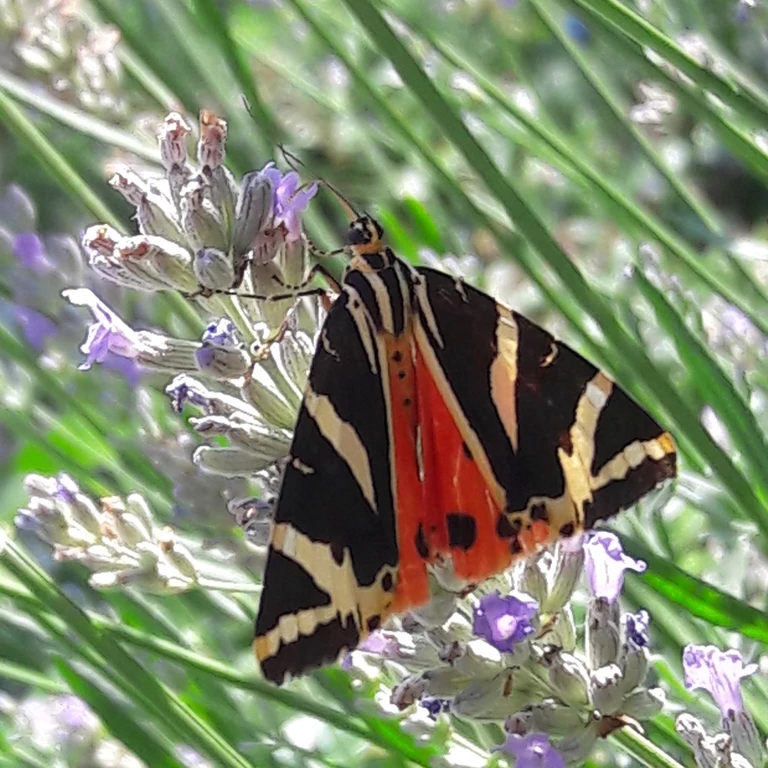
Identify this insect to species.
Euplagia quadripunctaria
